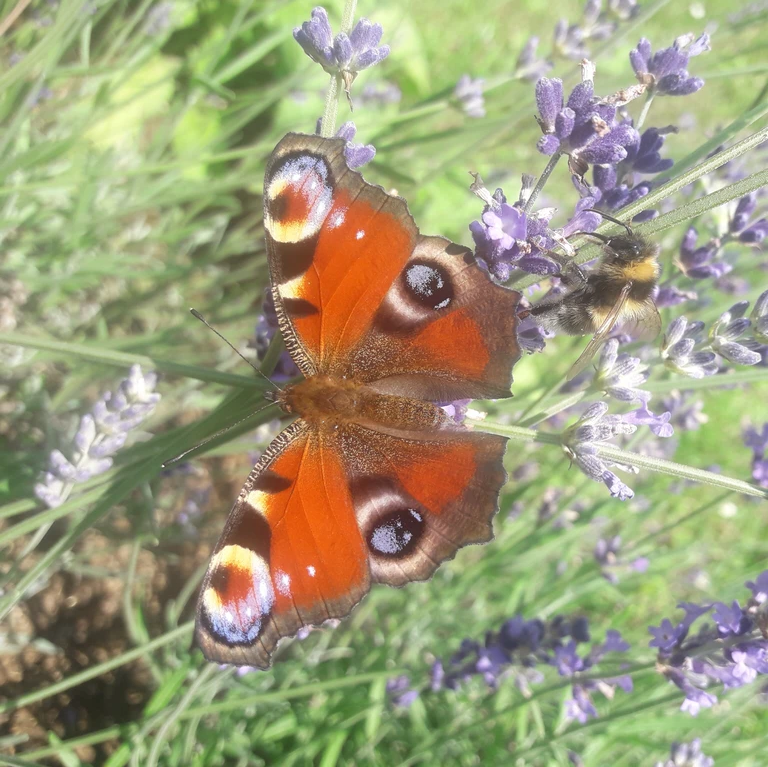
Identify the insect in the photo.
Aglais io
